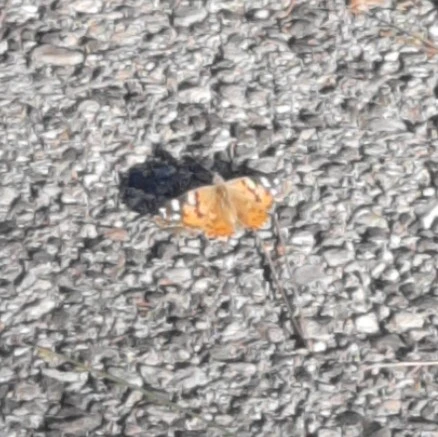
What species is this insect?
Vanessa cardui
